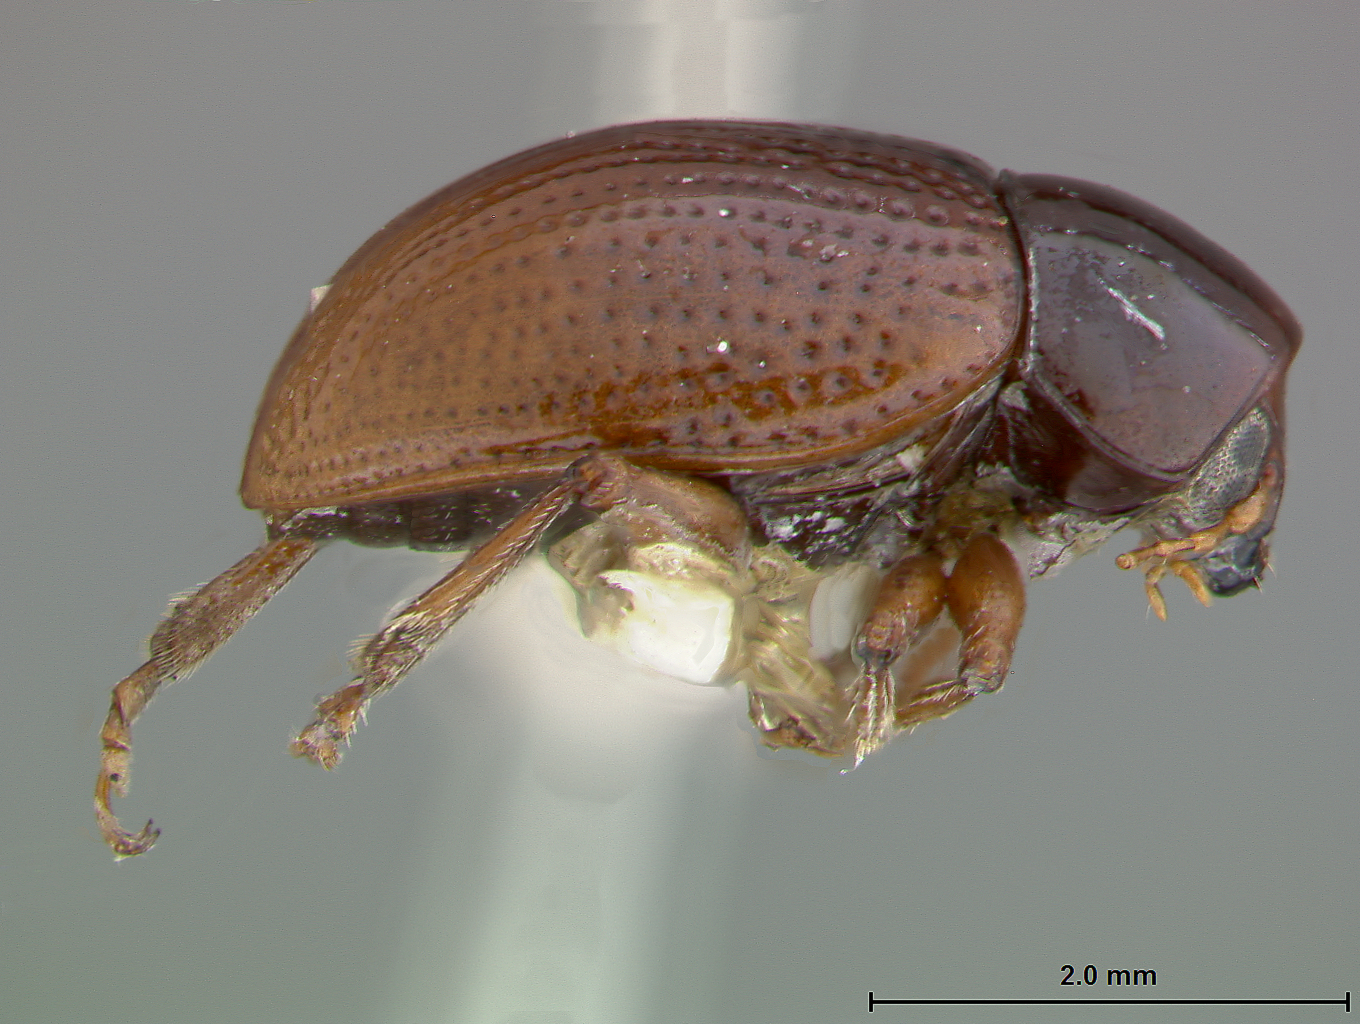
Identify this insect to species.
Metachroma viticola
